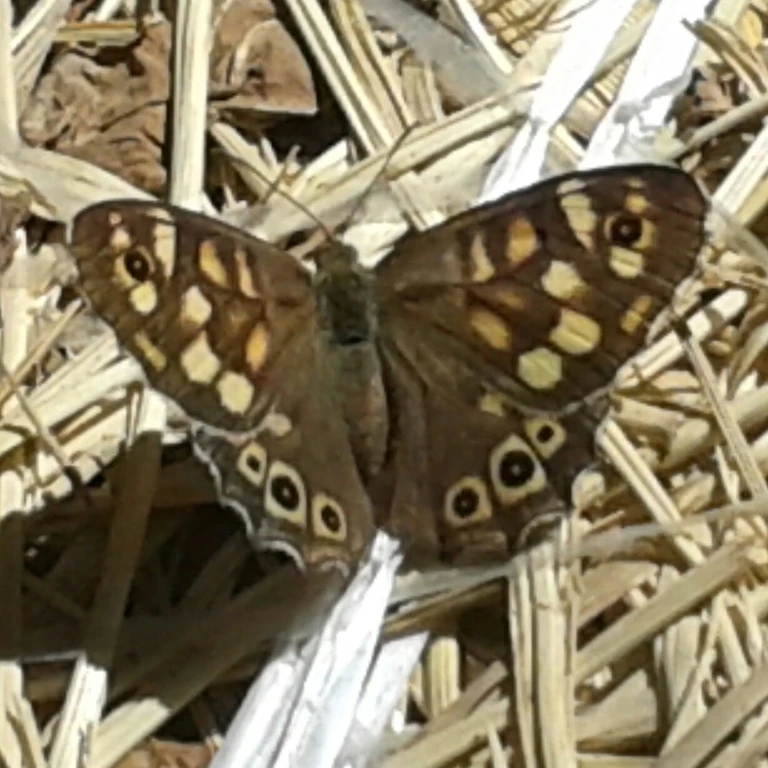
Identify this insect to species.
Pararge aegeria
